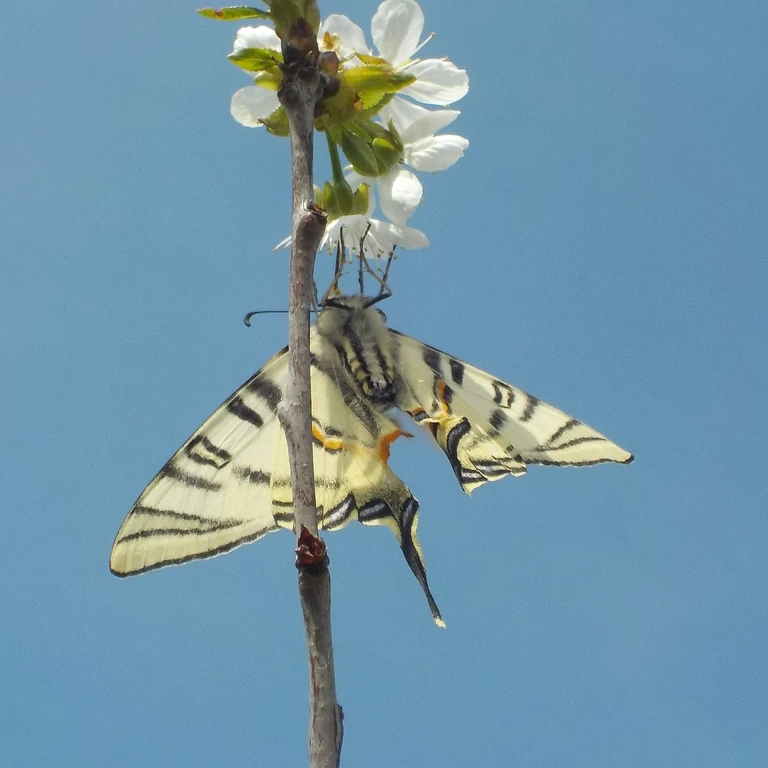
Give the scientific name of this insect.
Iphiclides podalirius
